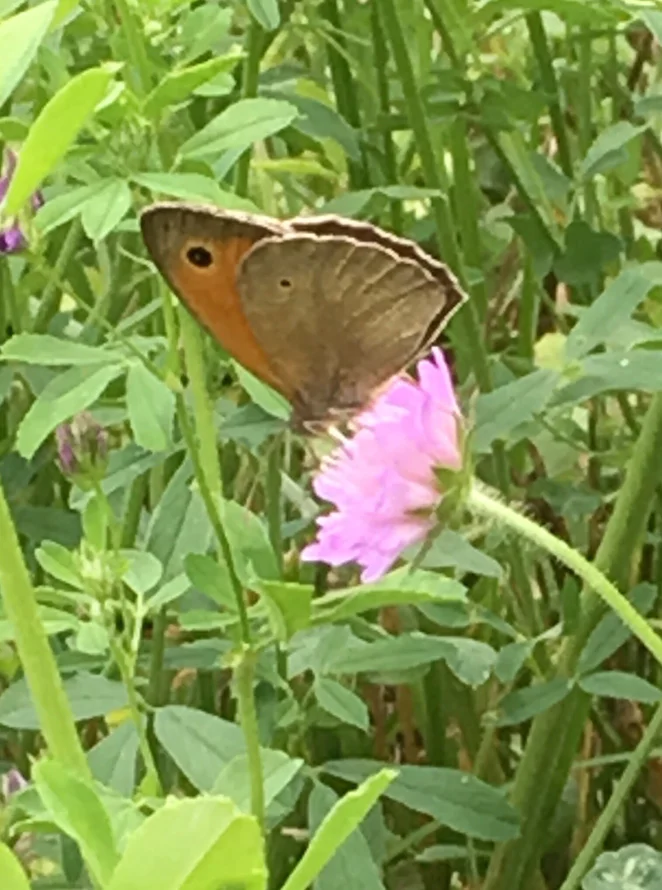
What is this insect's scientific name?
Maniola jurtina
